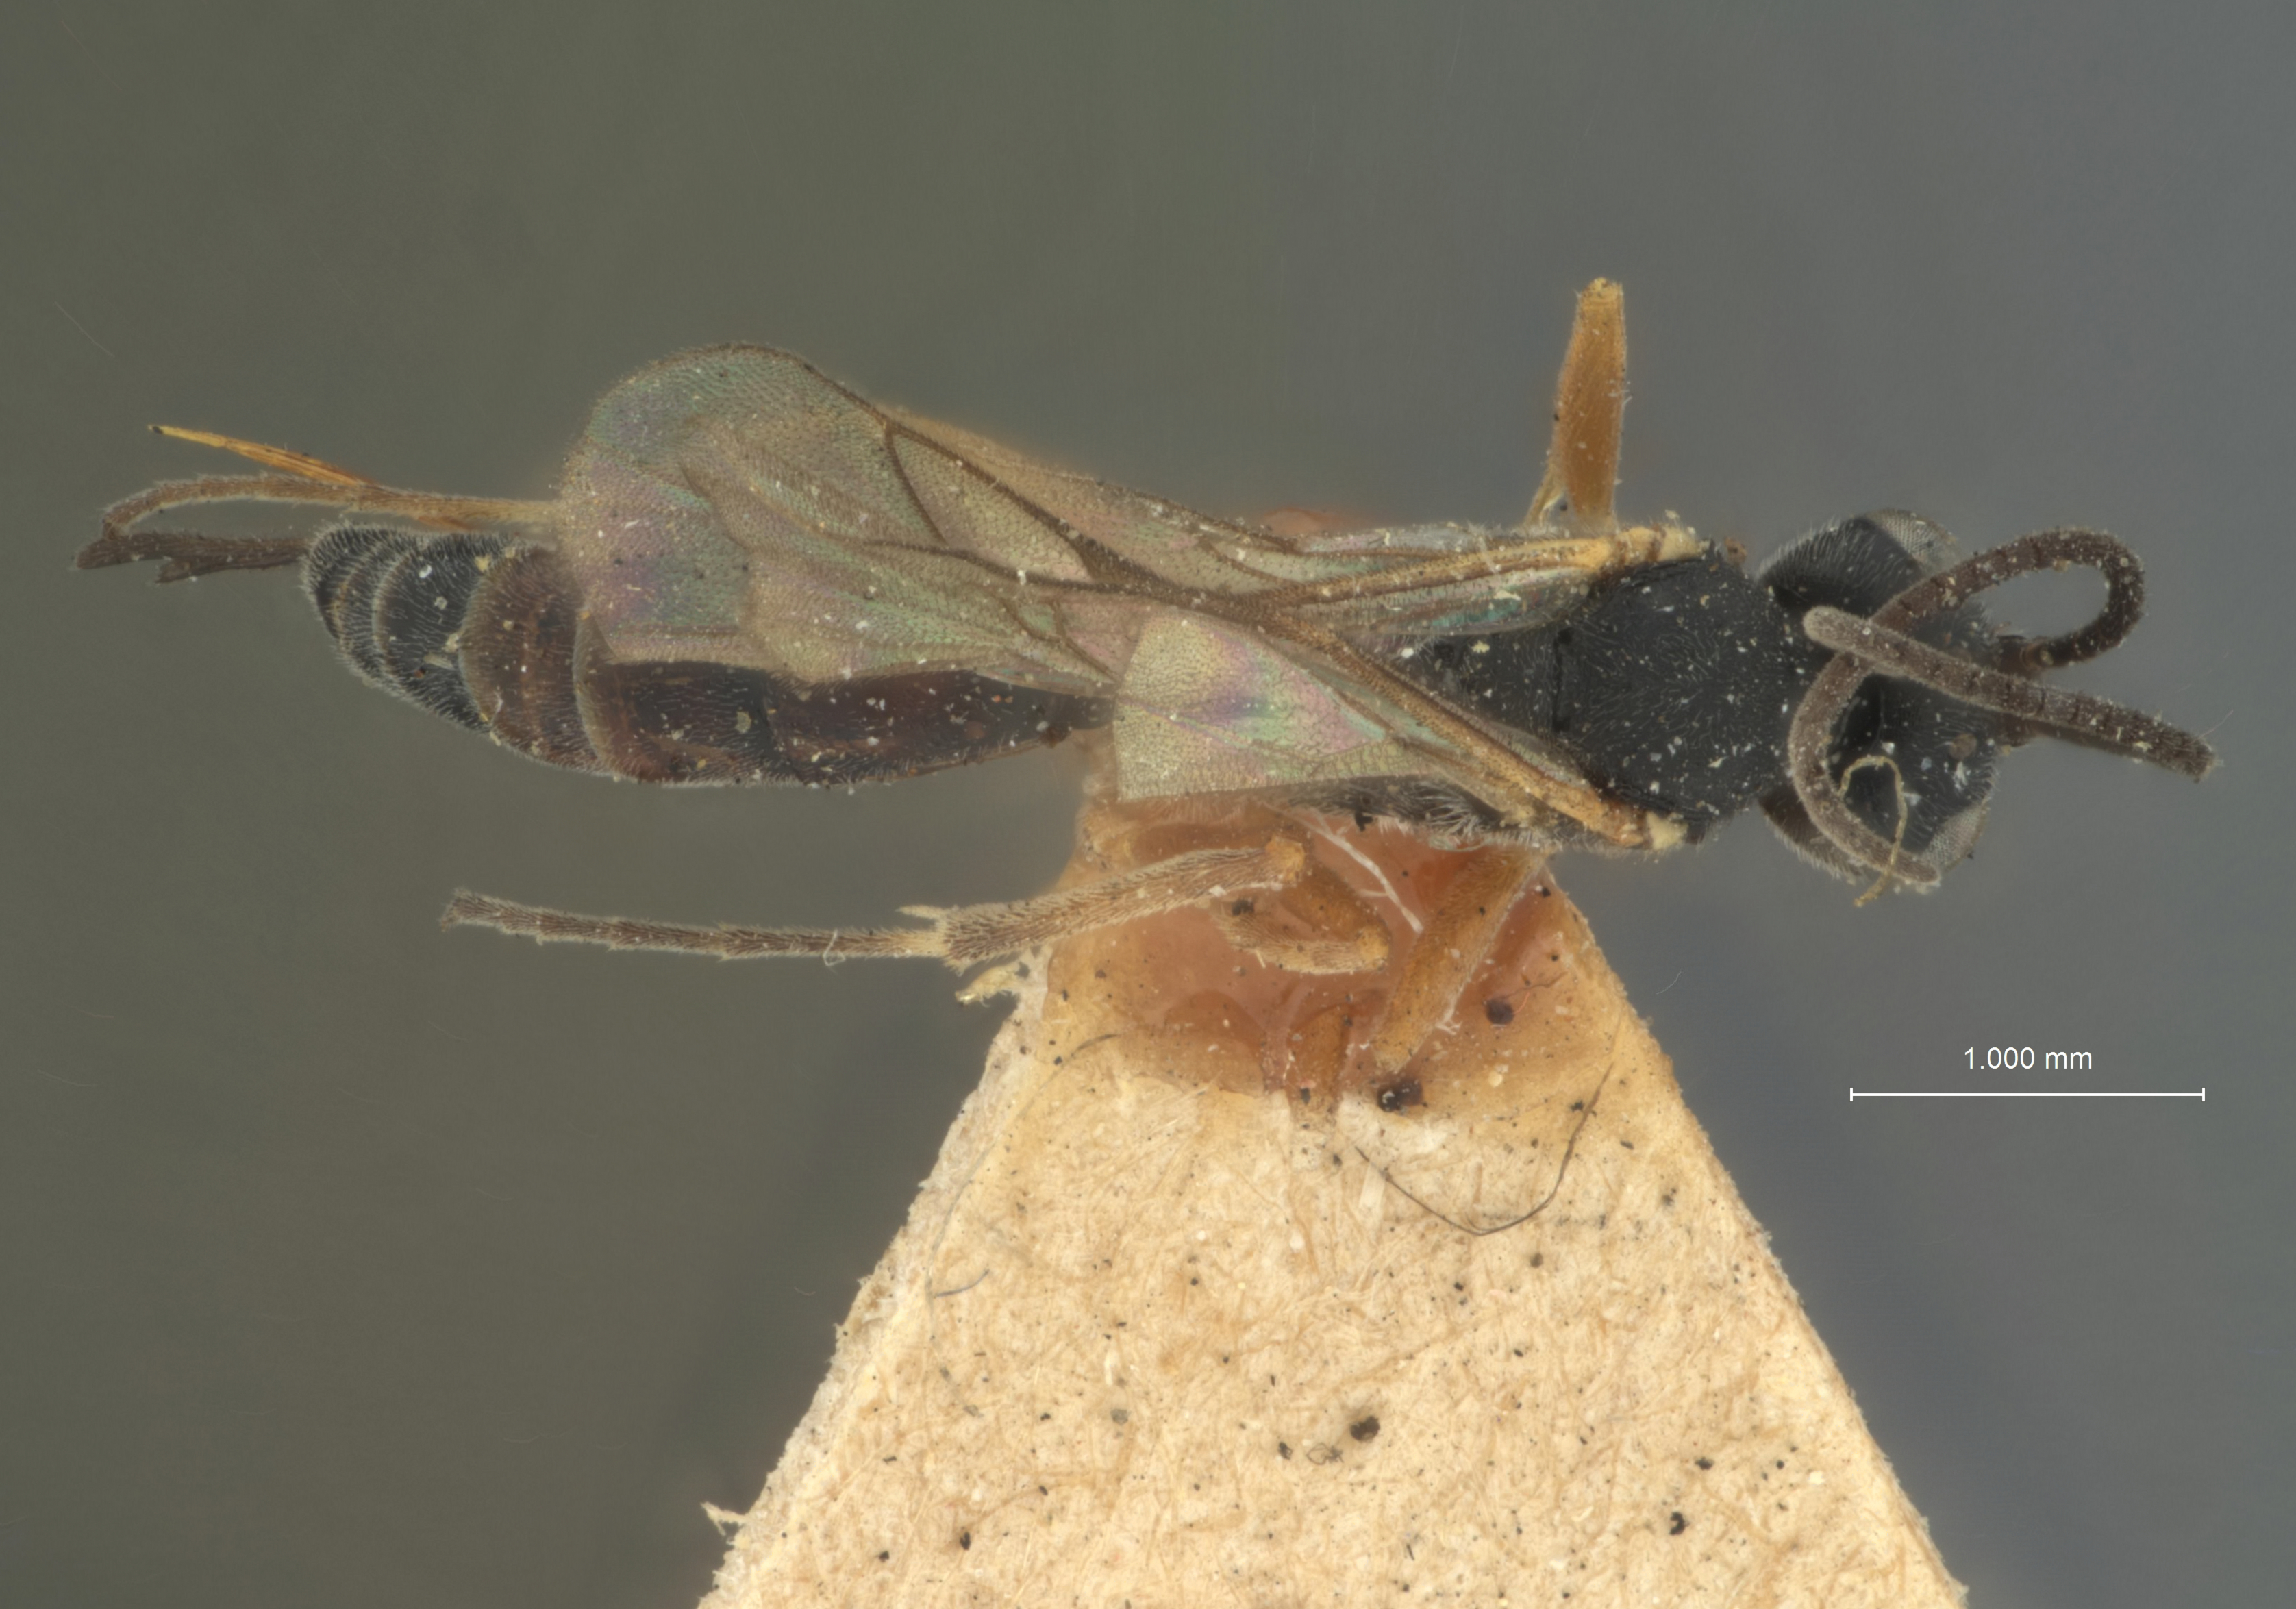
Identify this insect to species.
Limneria occidentalis
